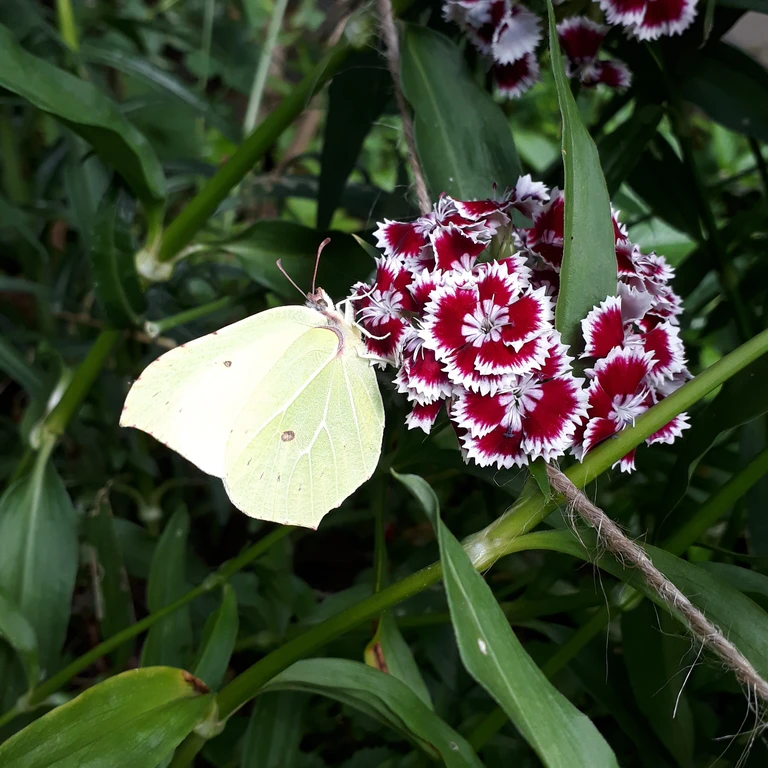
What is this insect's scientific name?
Gonepteryx rhamni
